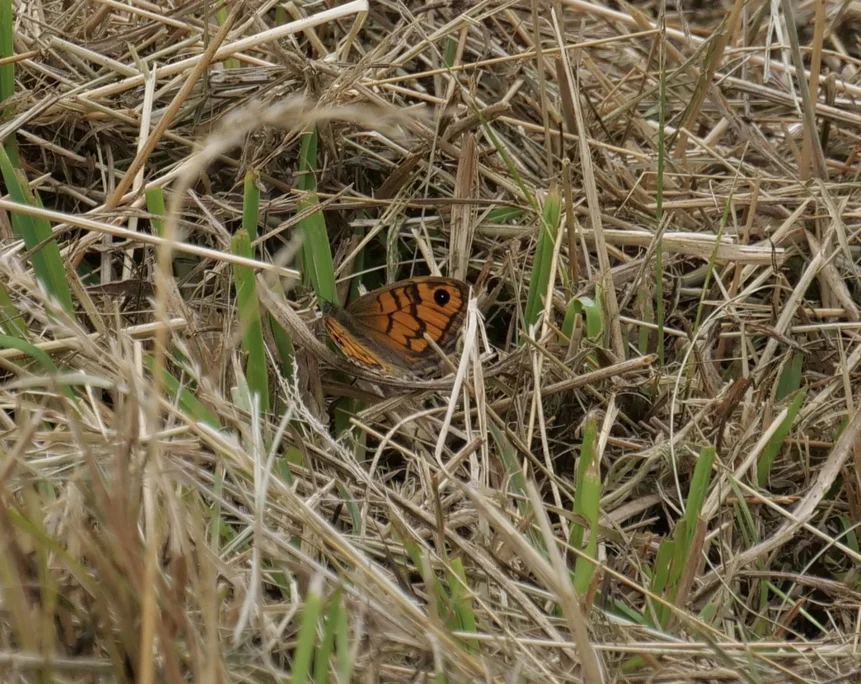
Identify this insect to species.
Lasiommata megera (also Pararge megera)
